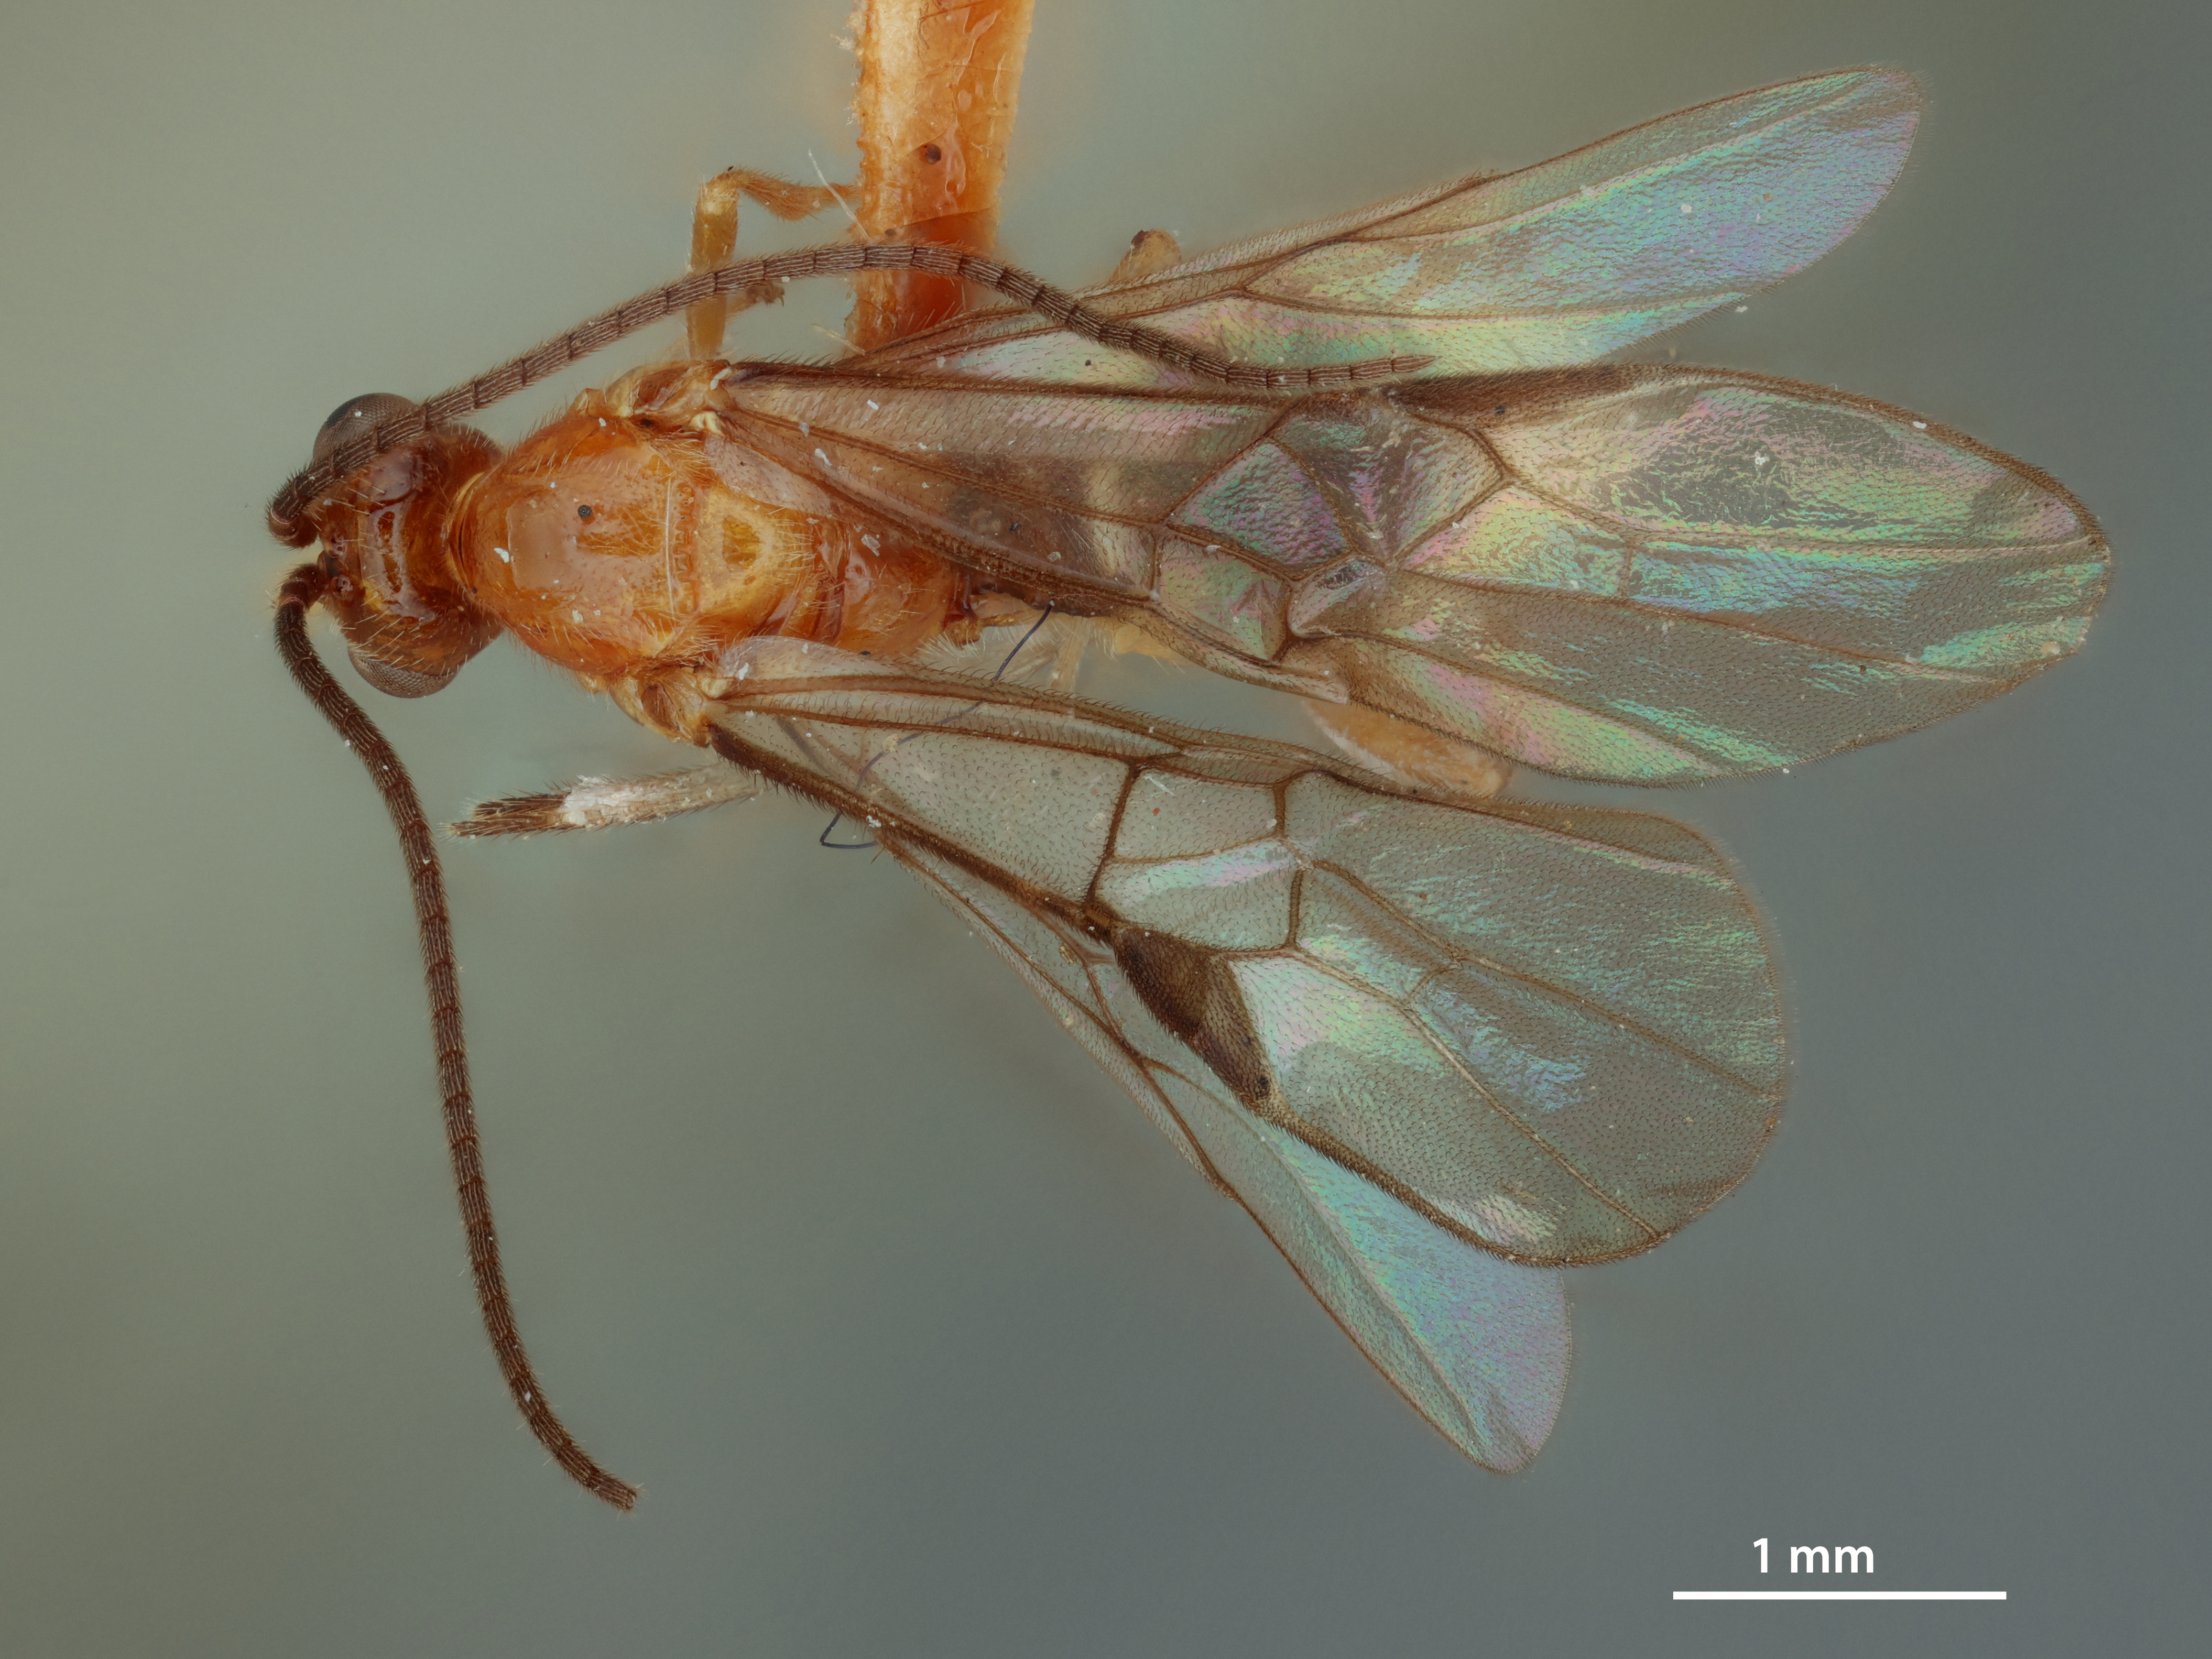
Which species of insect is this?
Microbracon lendicivorus
